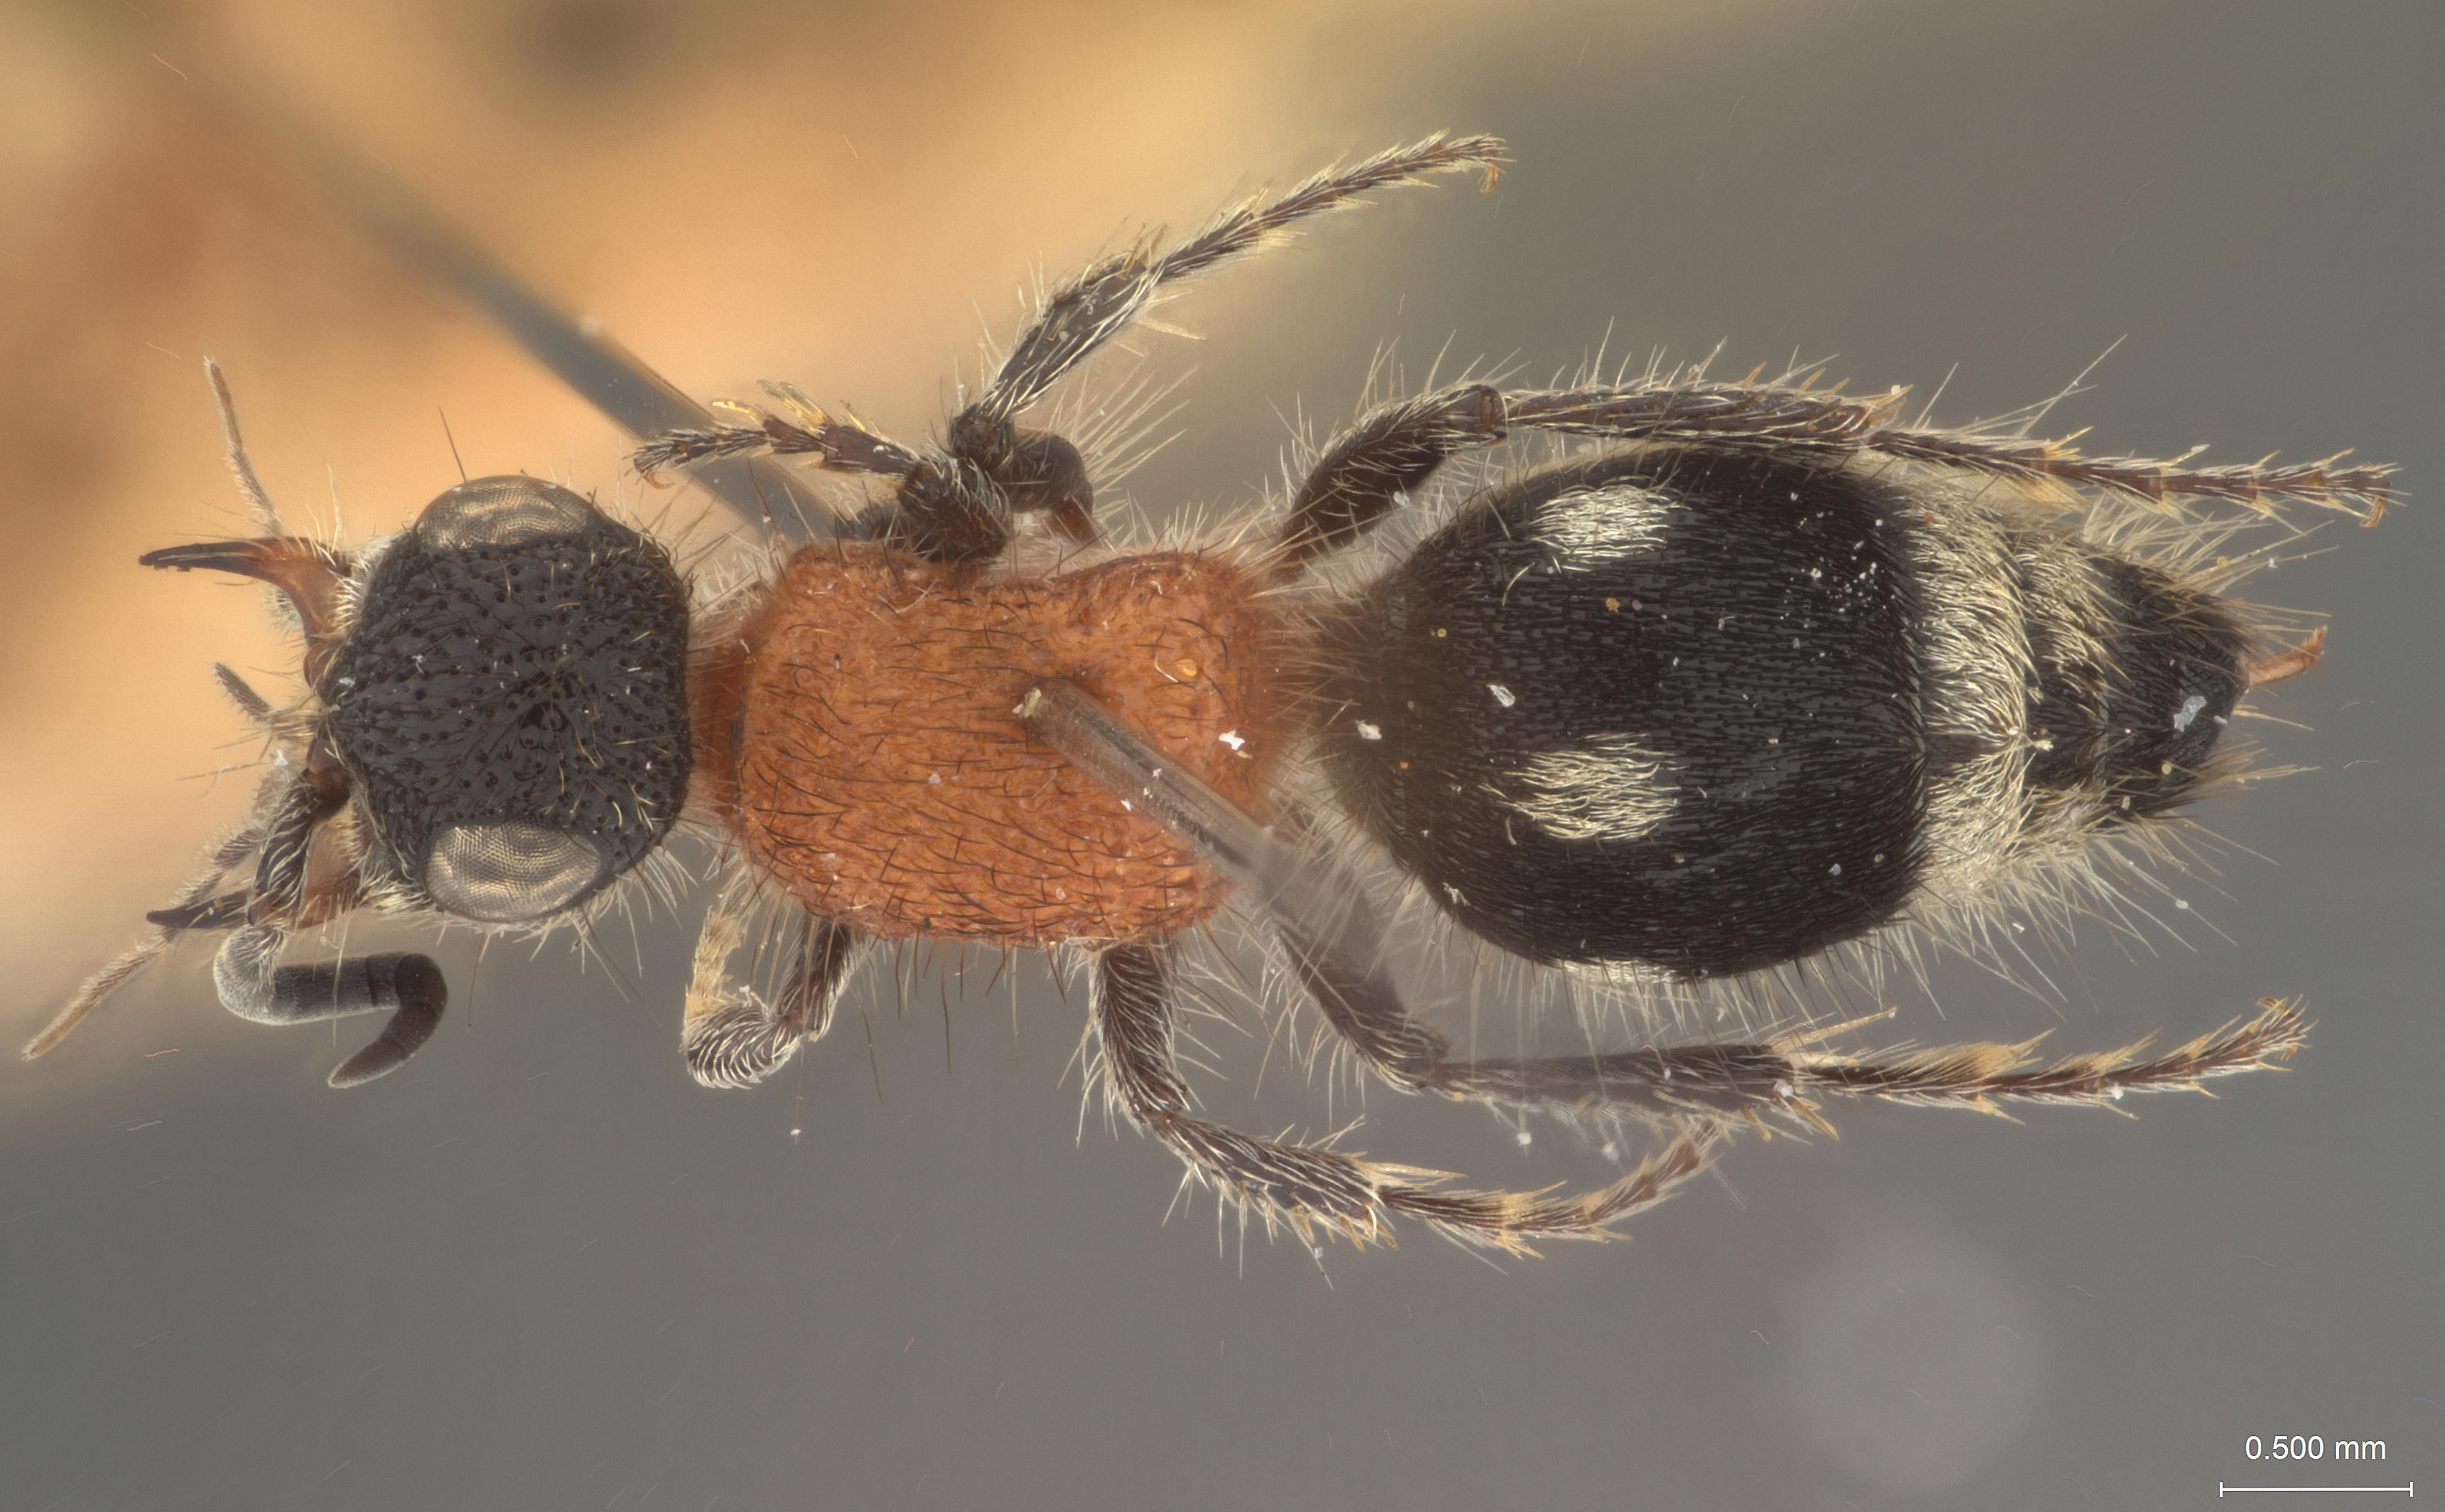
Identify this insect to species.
Smicromyrme zamboangae
